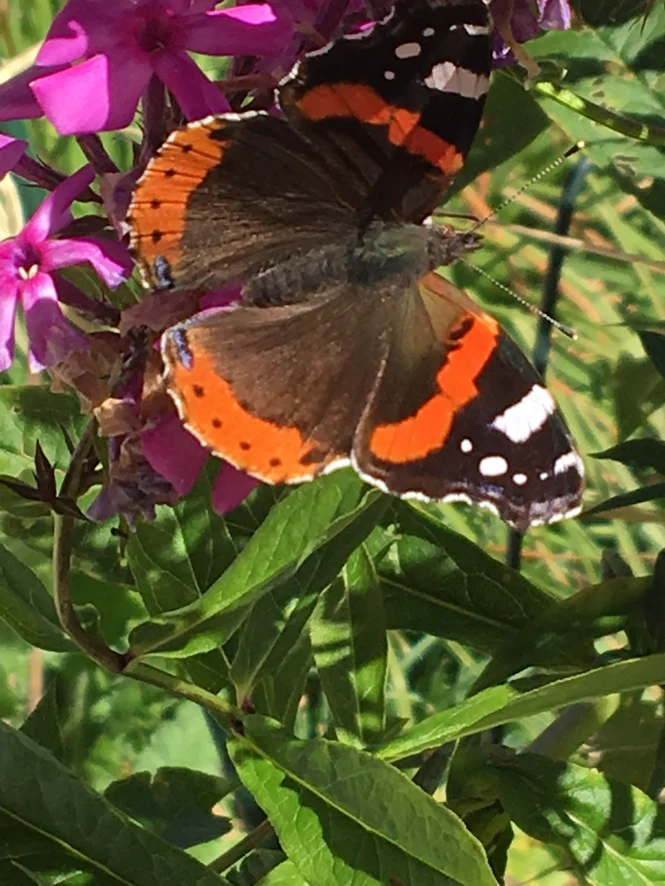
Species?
Vanessa atalanta
